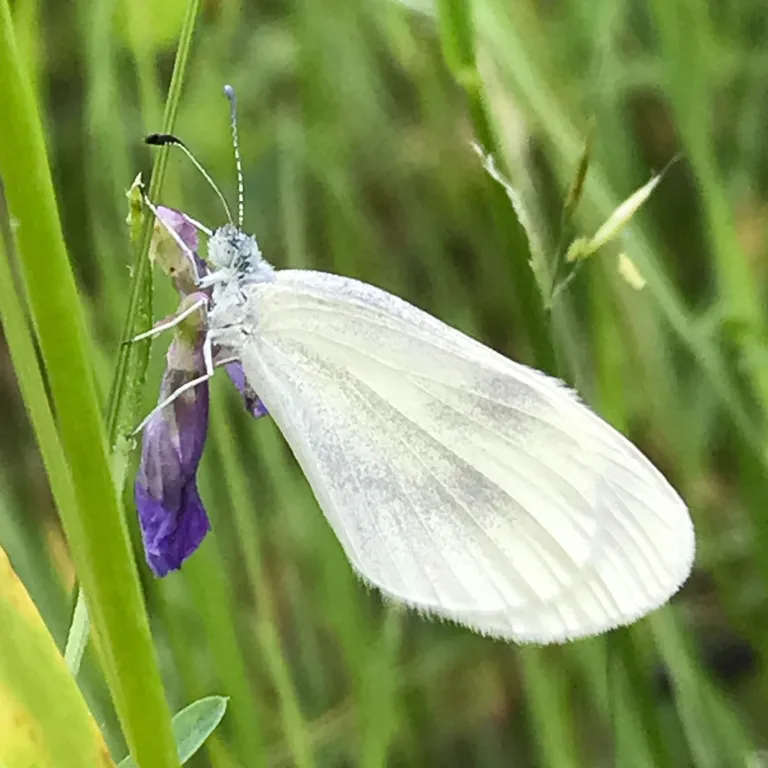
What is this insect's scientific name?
Leptidea sinapis/juvernica
